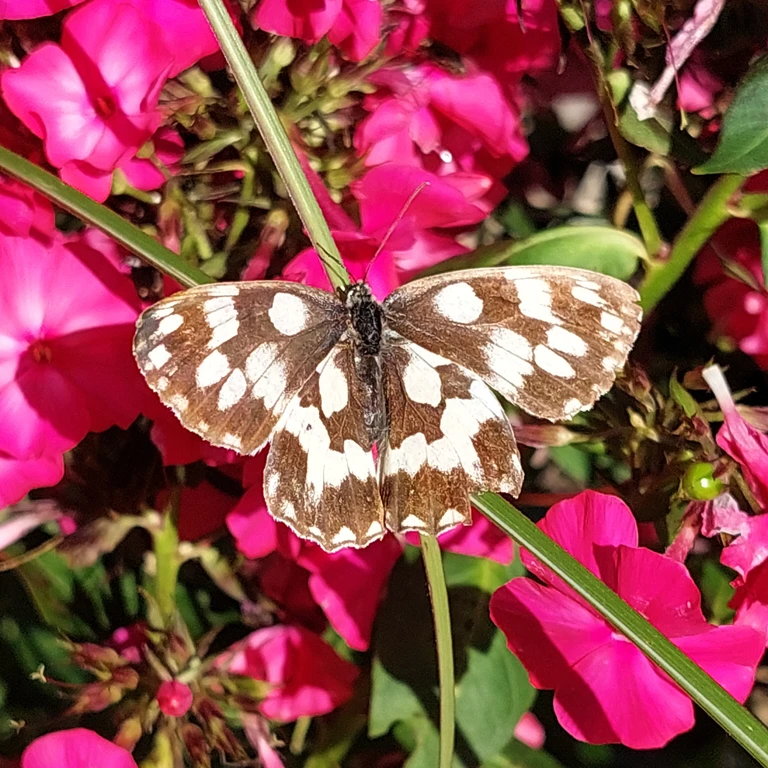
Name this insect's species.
Melanargia galathea
